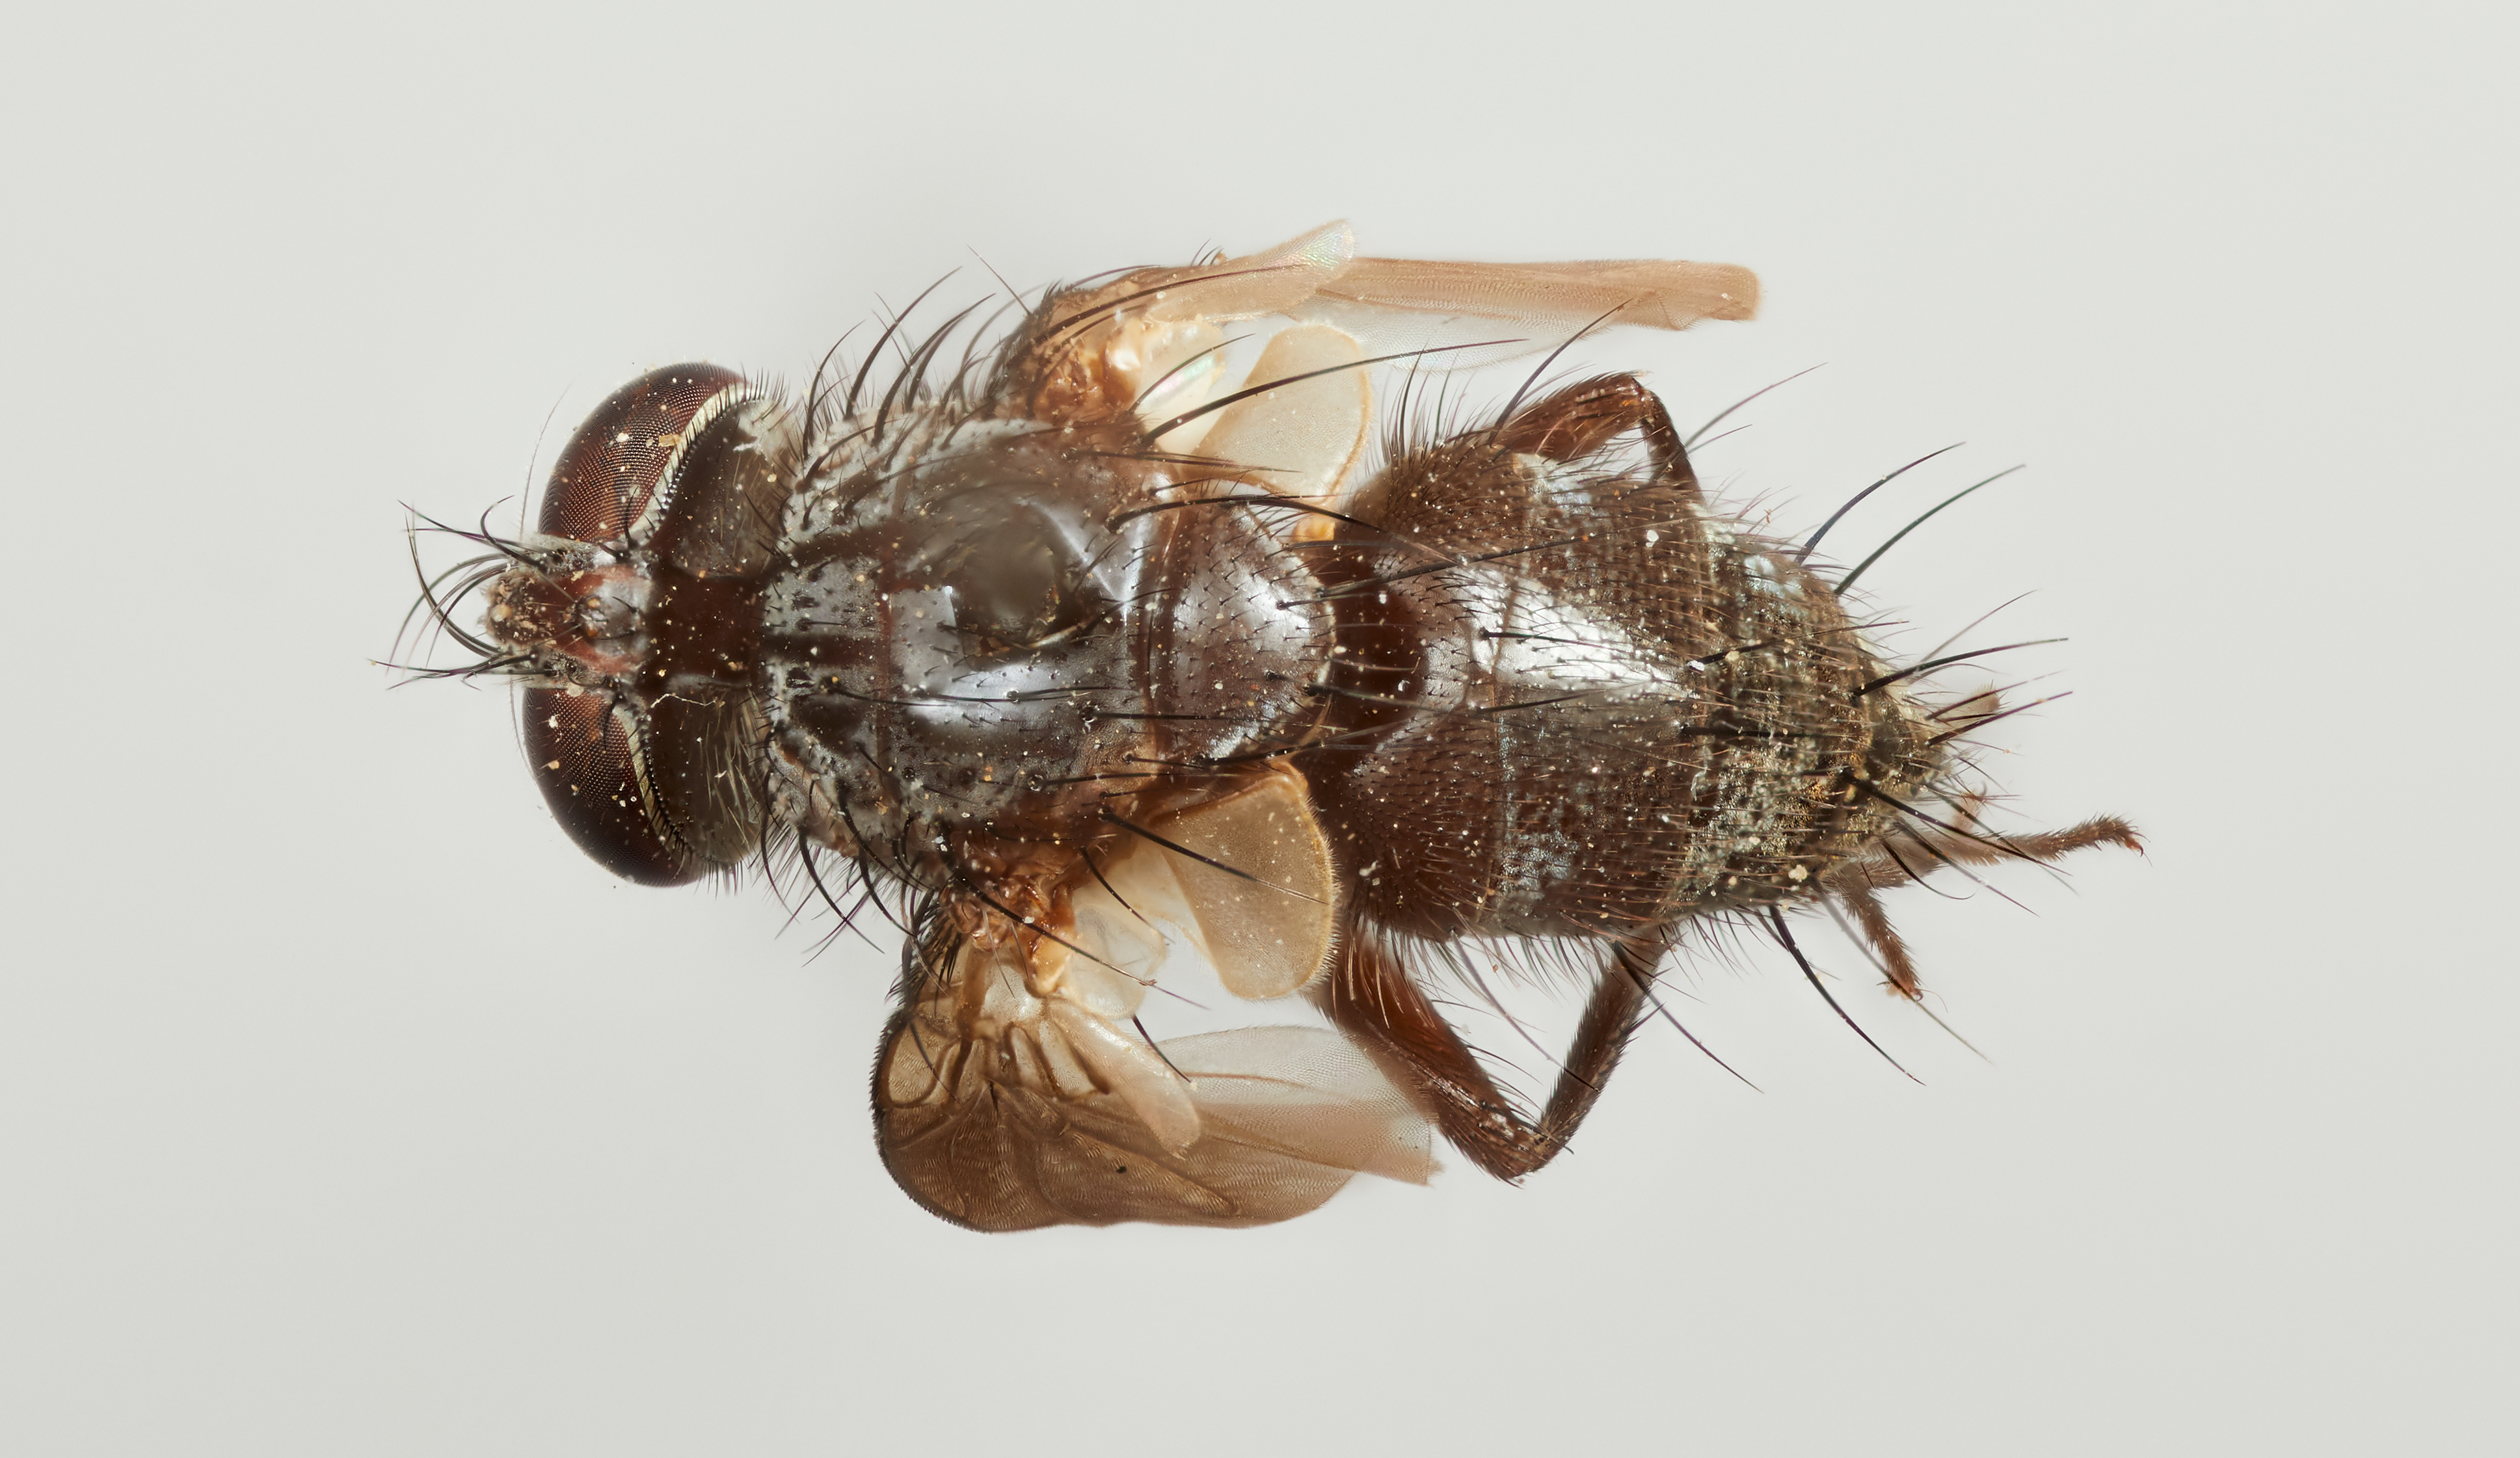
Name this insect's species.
Mayophorinia angusta
